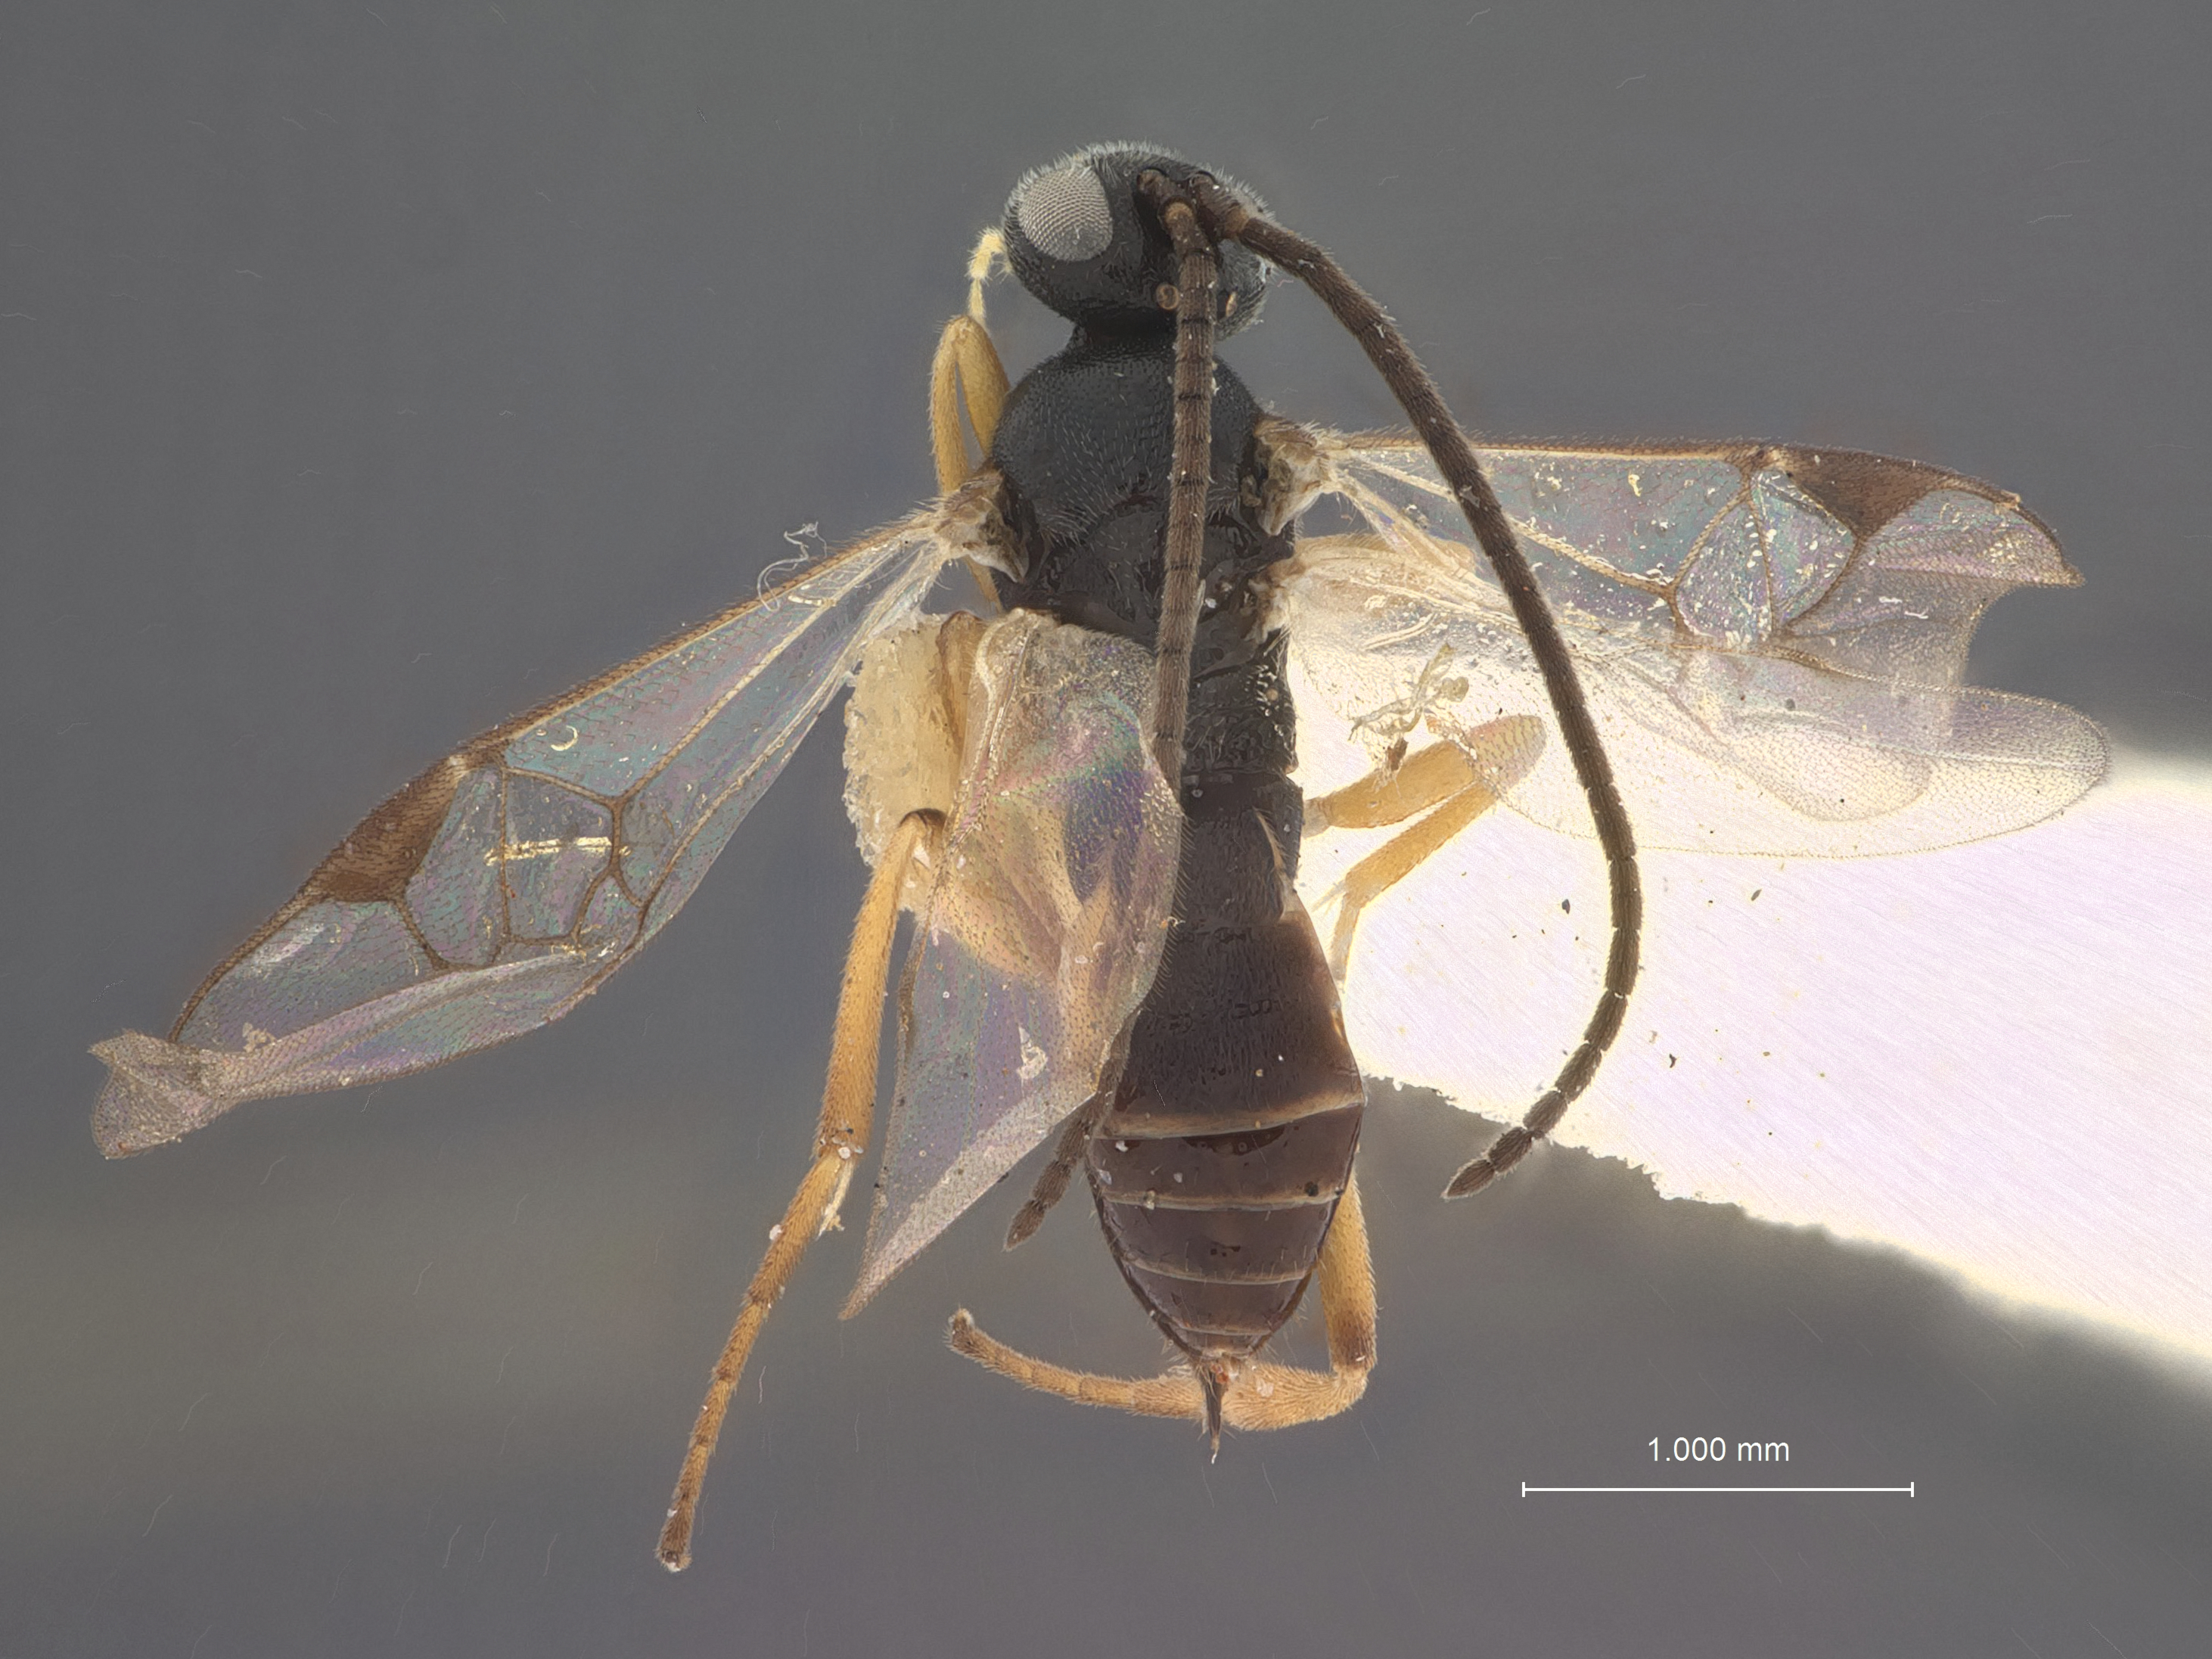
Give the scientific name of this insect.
Apanteles olenidis
